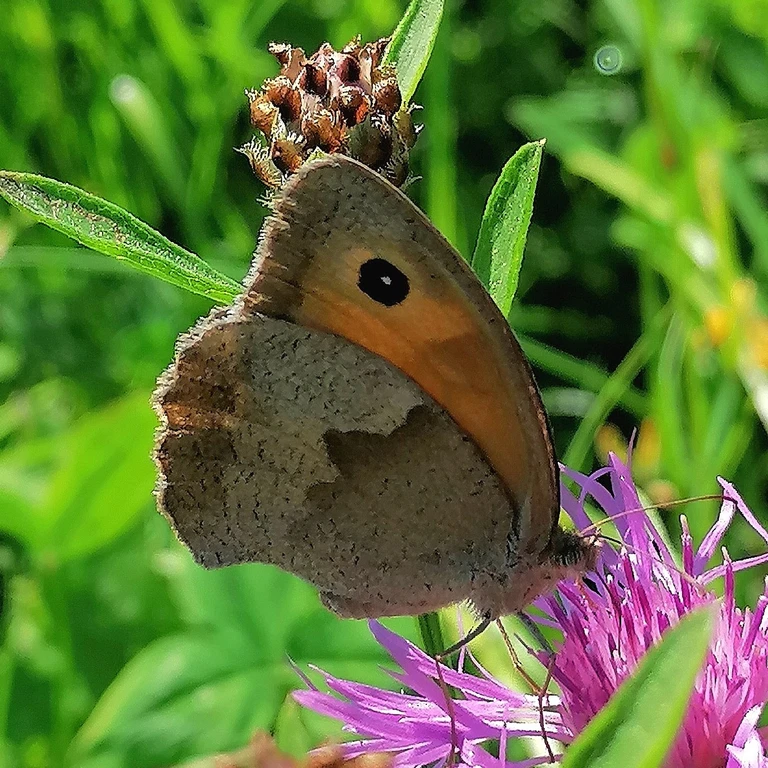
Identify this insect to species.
Maniola jurtina
